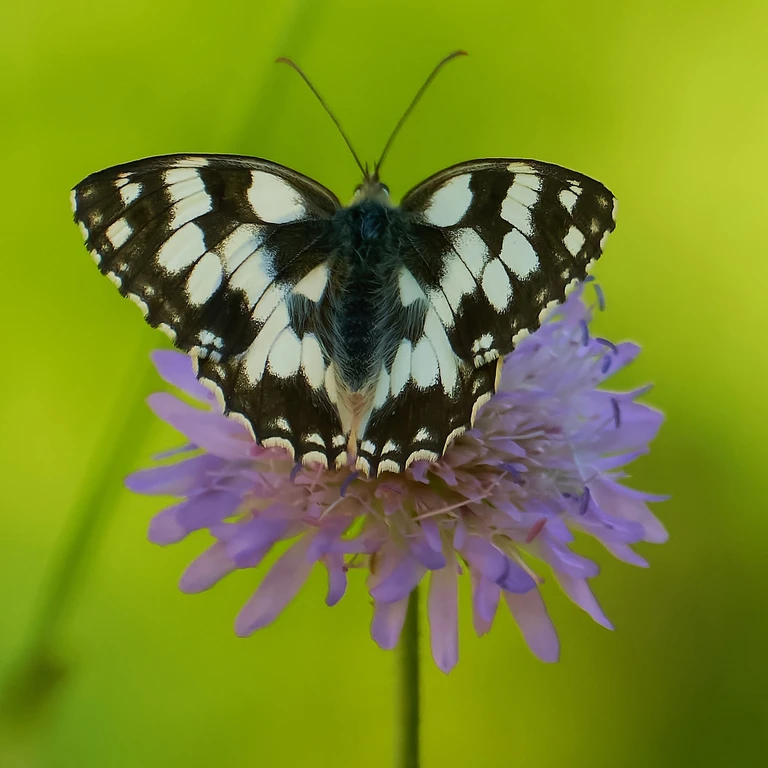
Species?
Melanargia galathea
